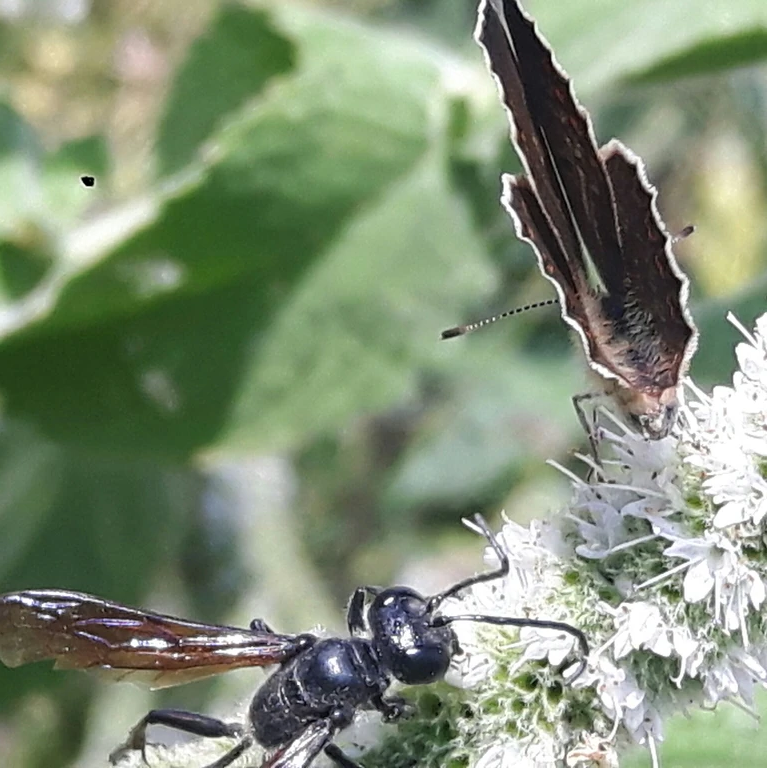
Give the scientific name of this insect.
Polyommatus icarus
